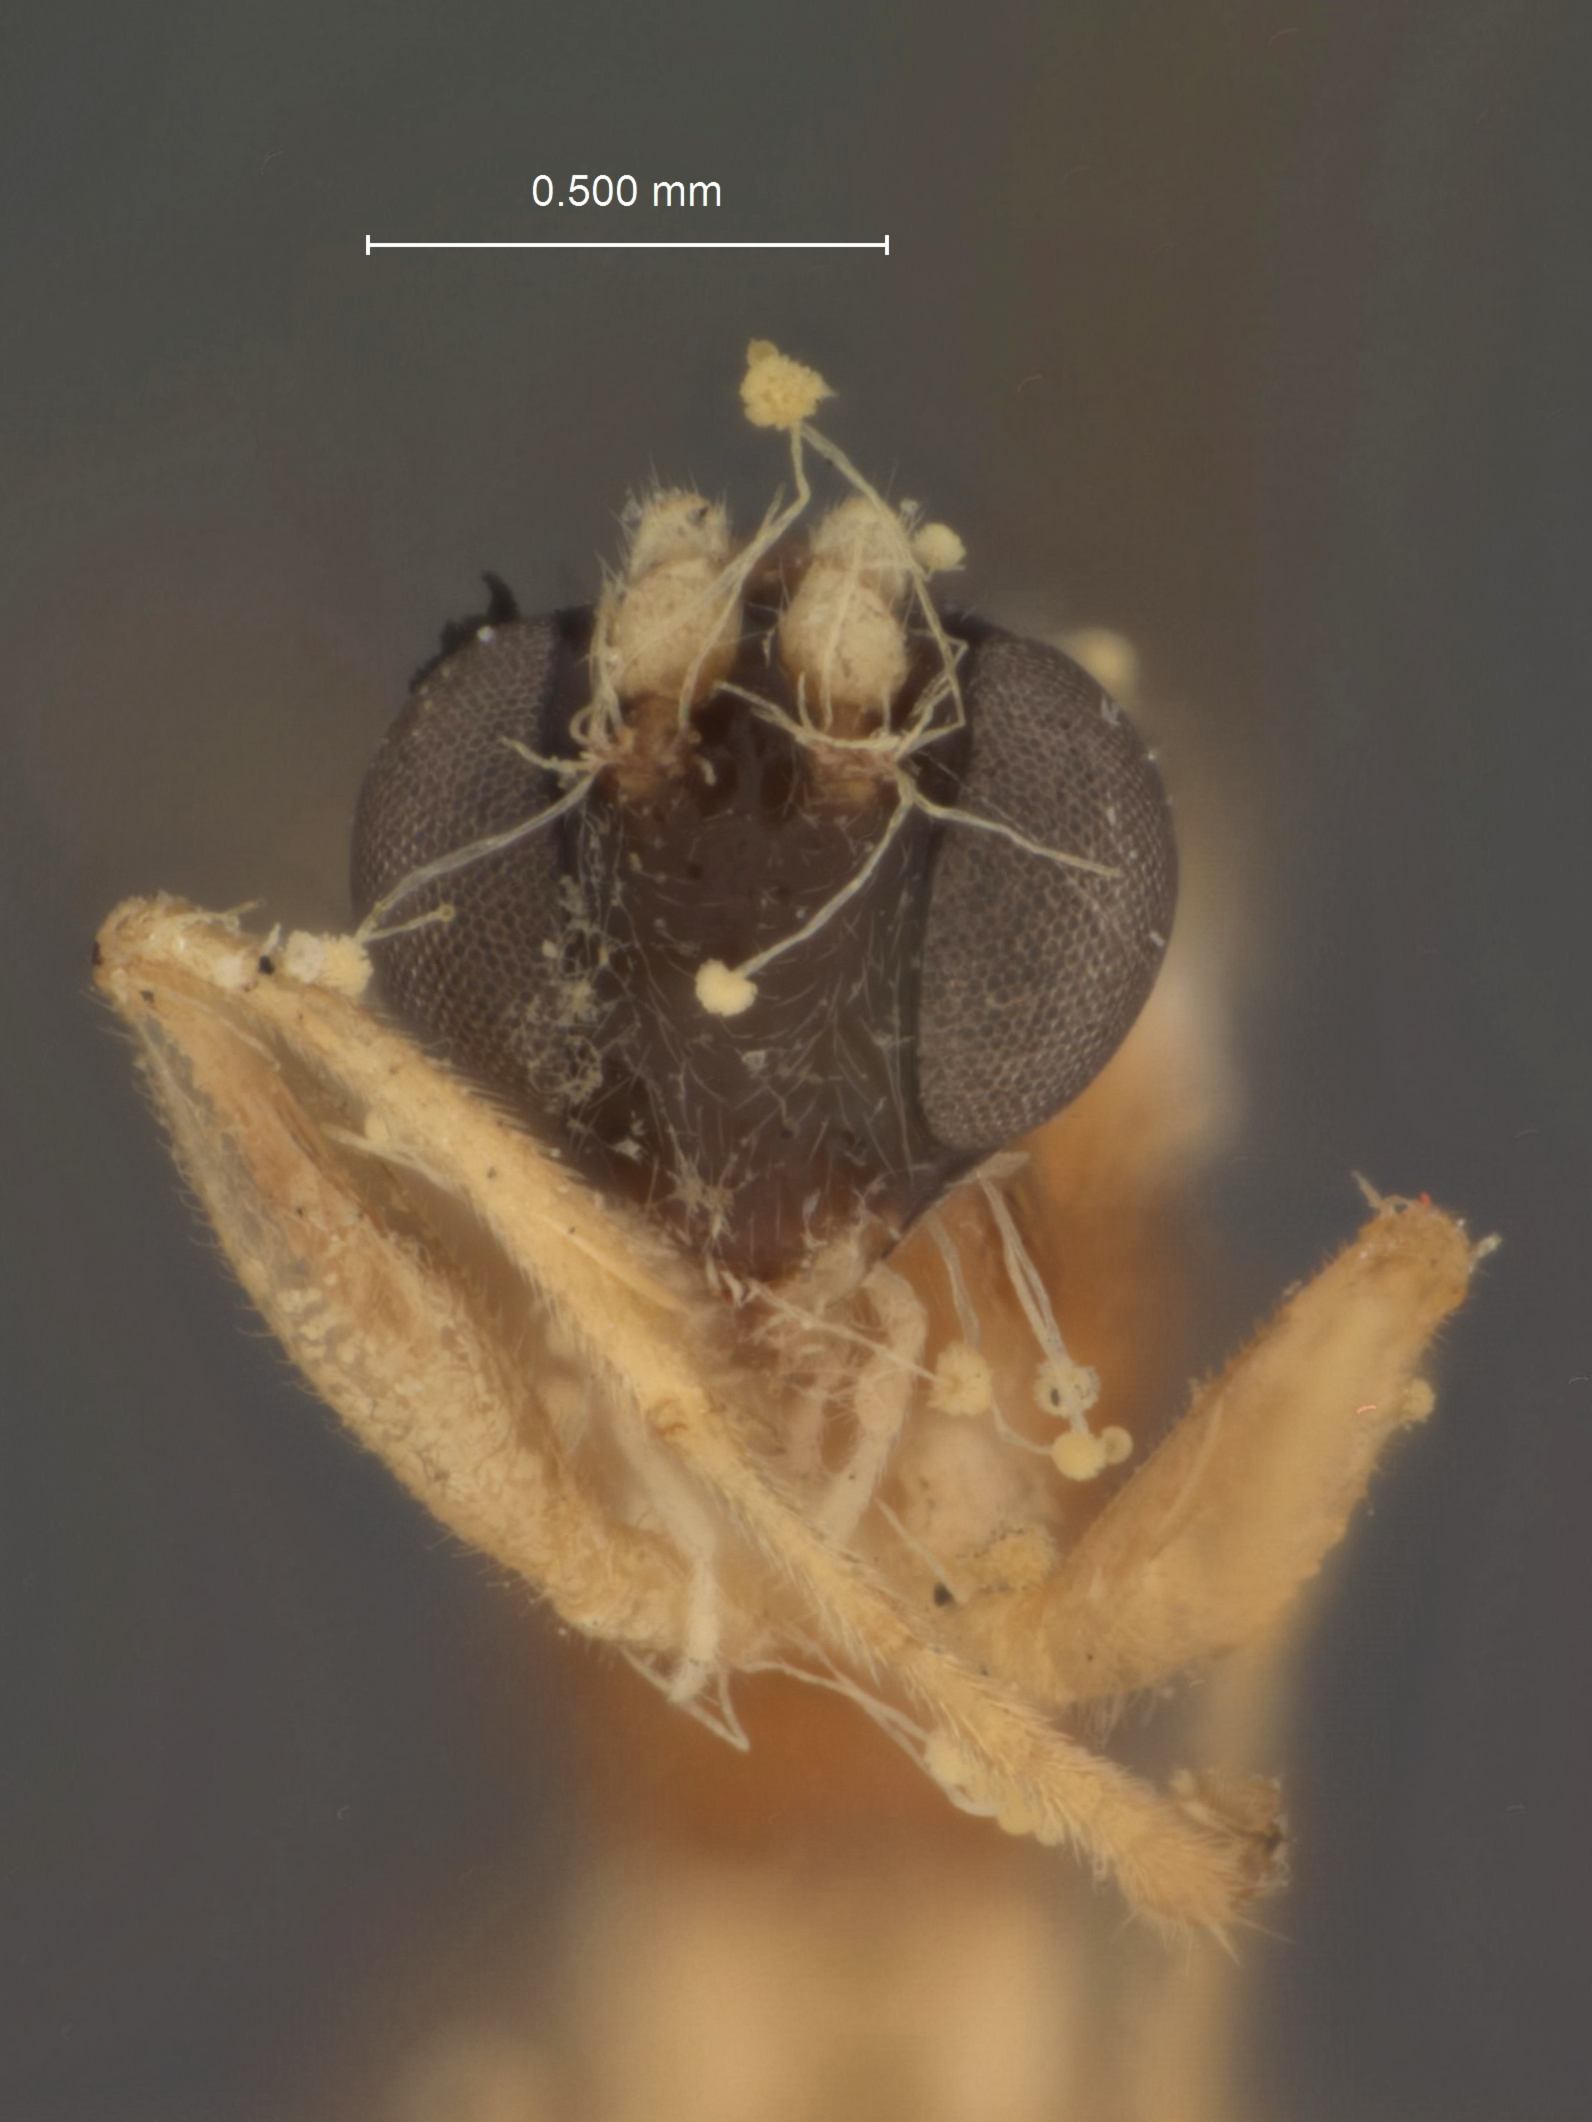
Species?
Colpomeria mellithorax
